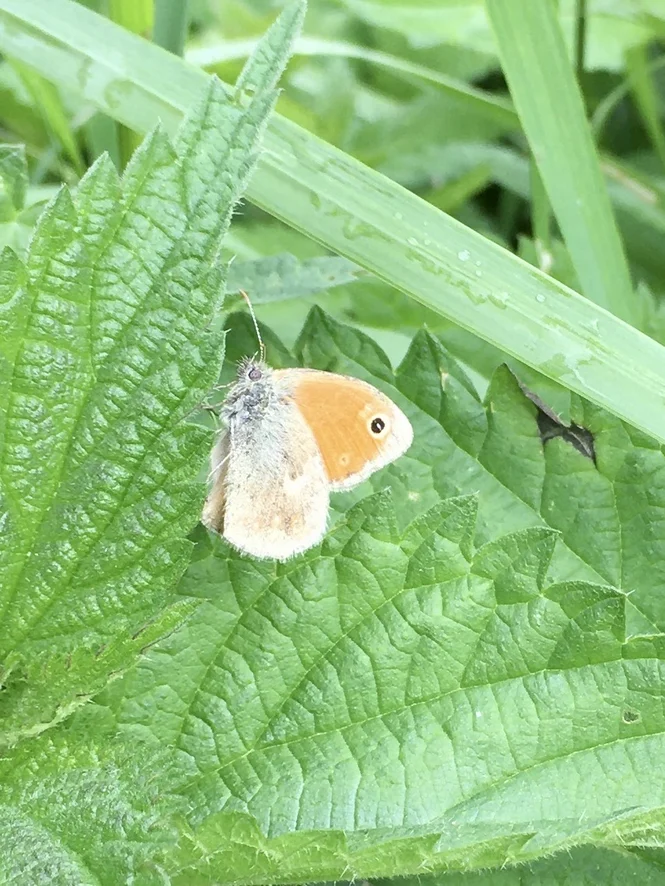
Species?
Coenonympha pamphilus
